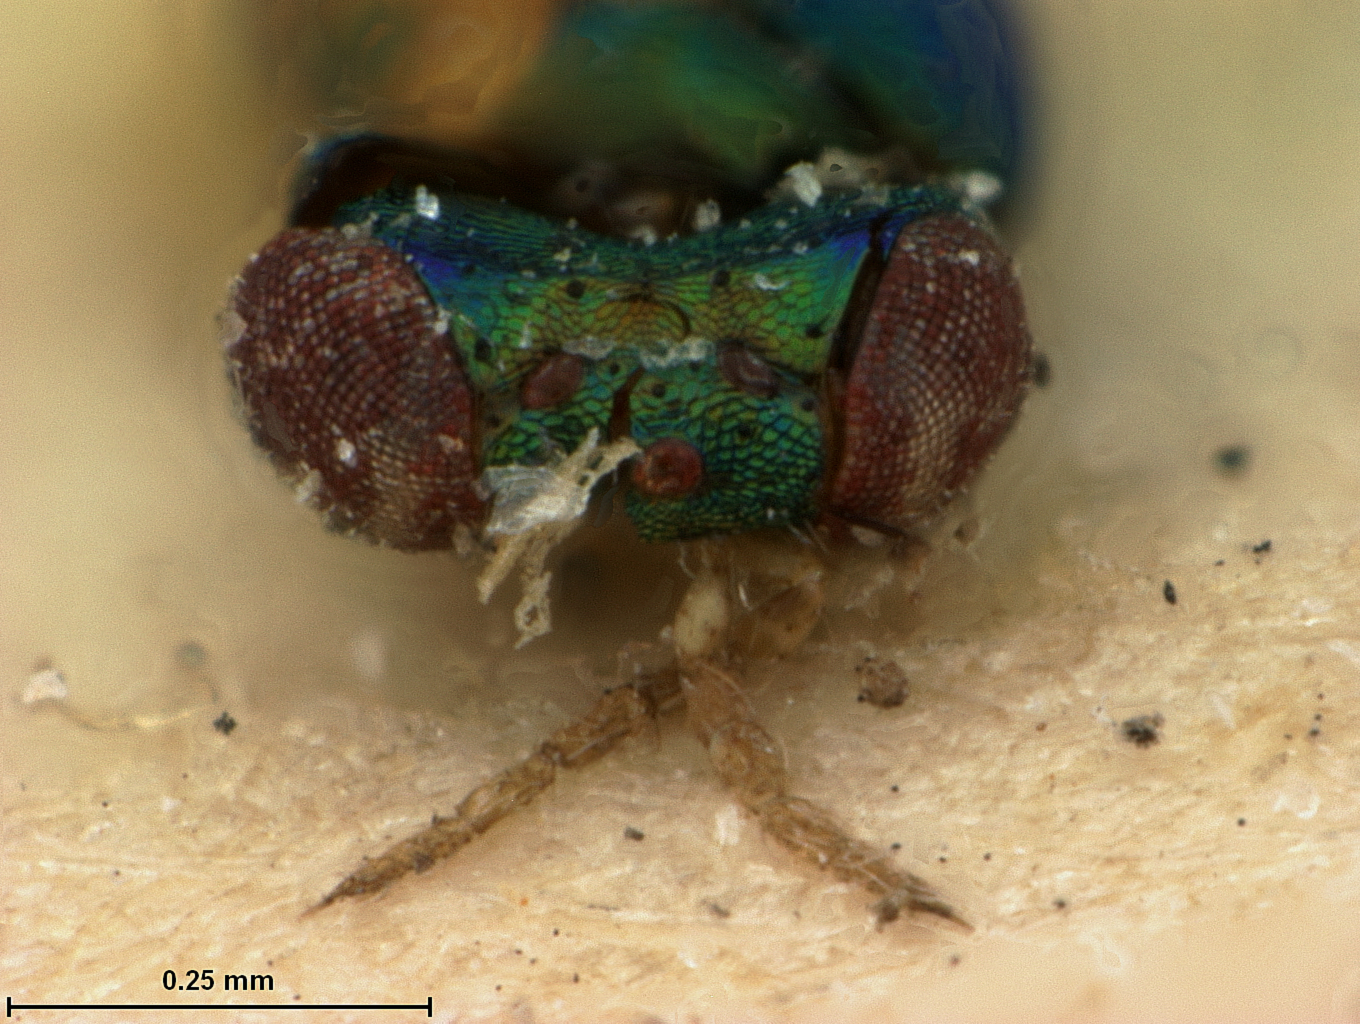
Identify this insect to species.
Nesomyia cinctiventris
